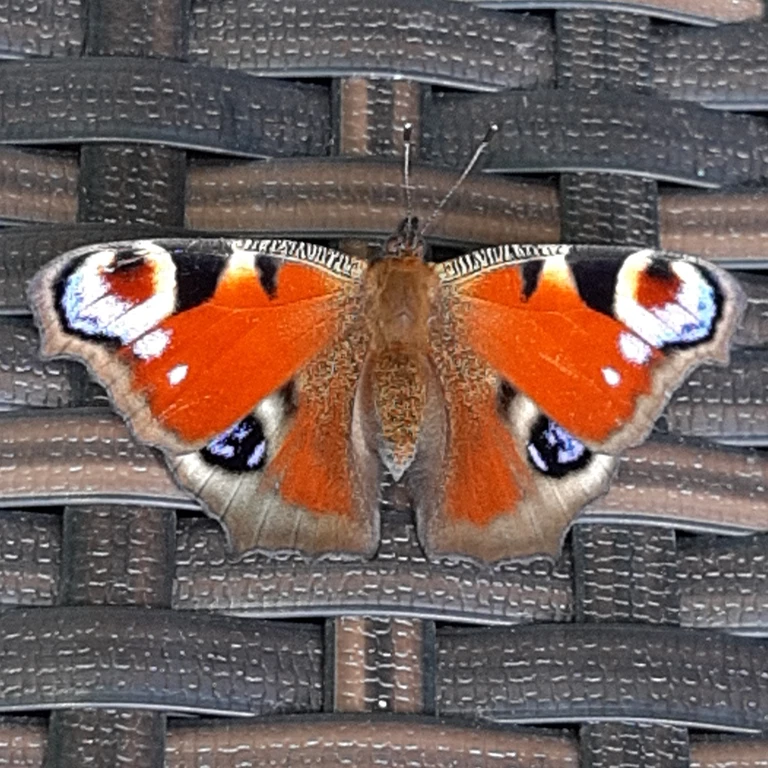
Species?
Aglais io
